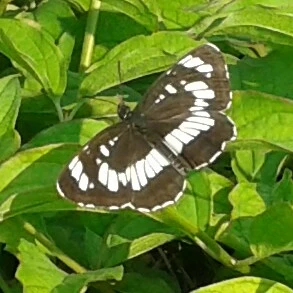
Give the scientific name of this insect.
Neptis rivularis
